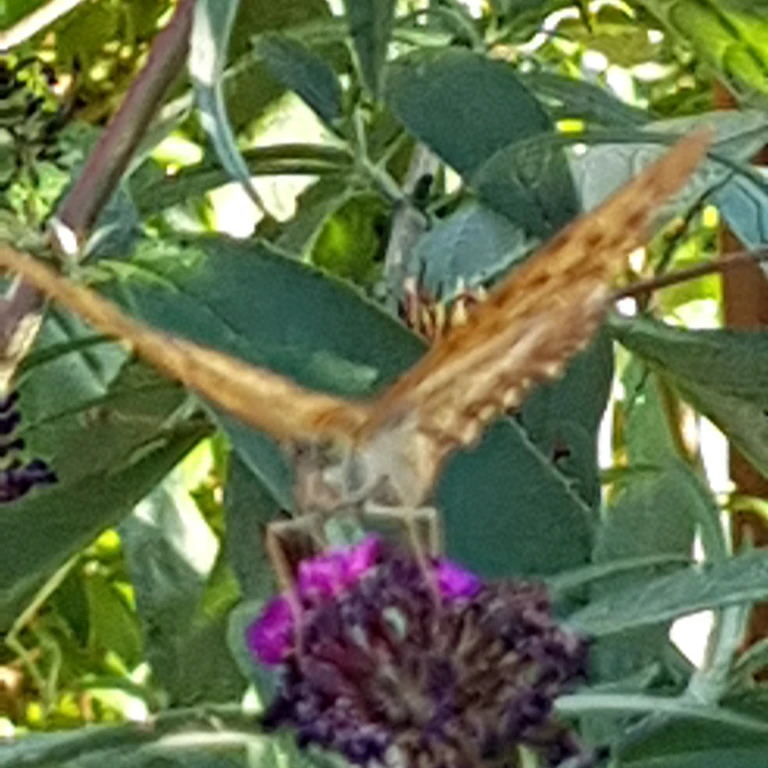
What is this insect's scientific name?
Argynnis paphia
